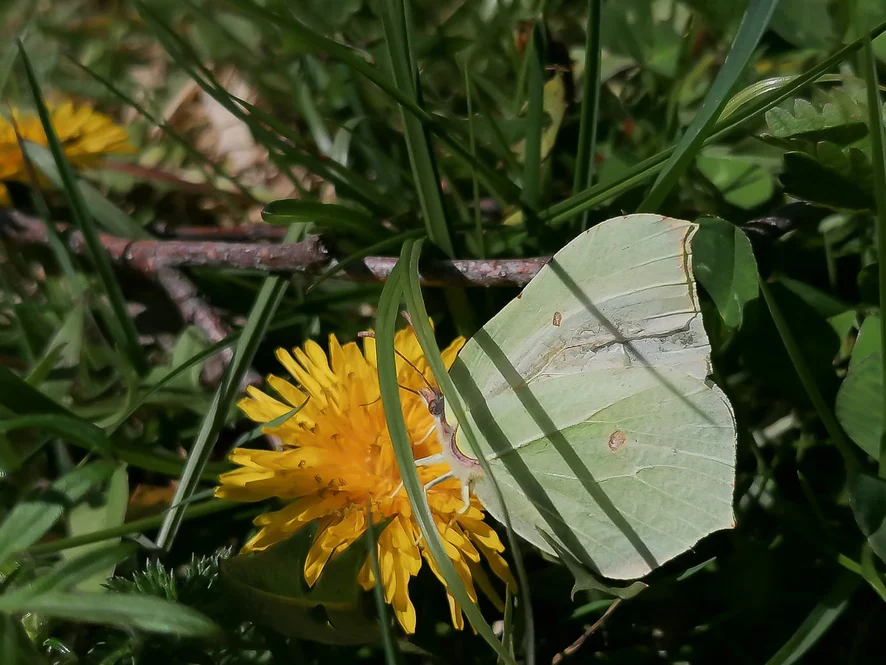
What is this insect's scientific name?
Gonepteryx rhamni
